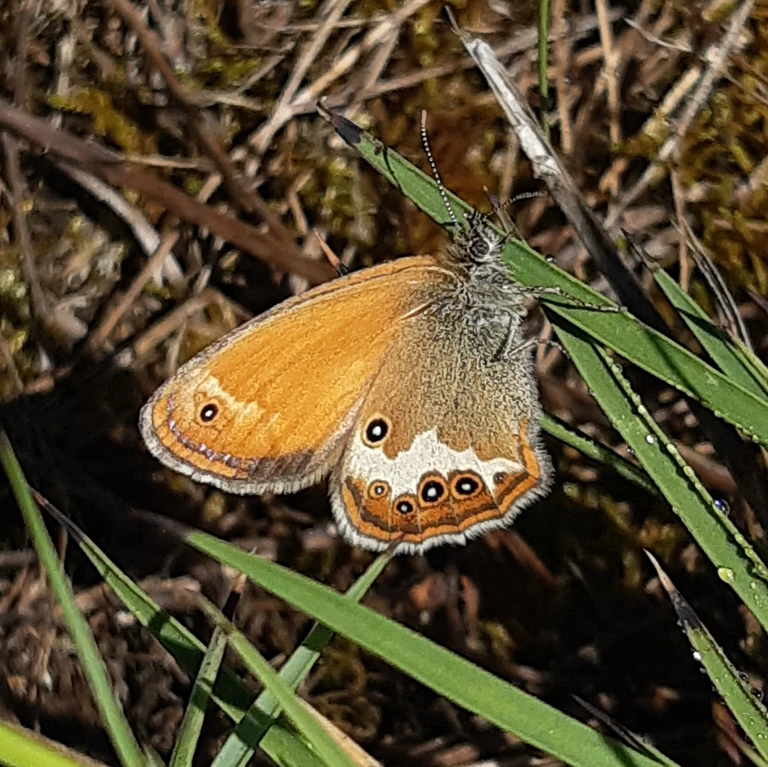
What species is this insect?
Coenonympha arcania
